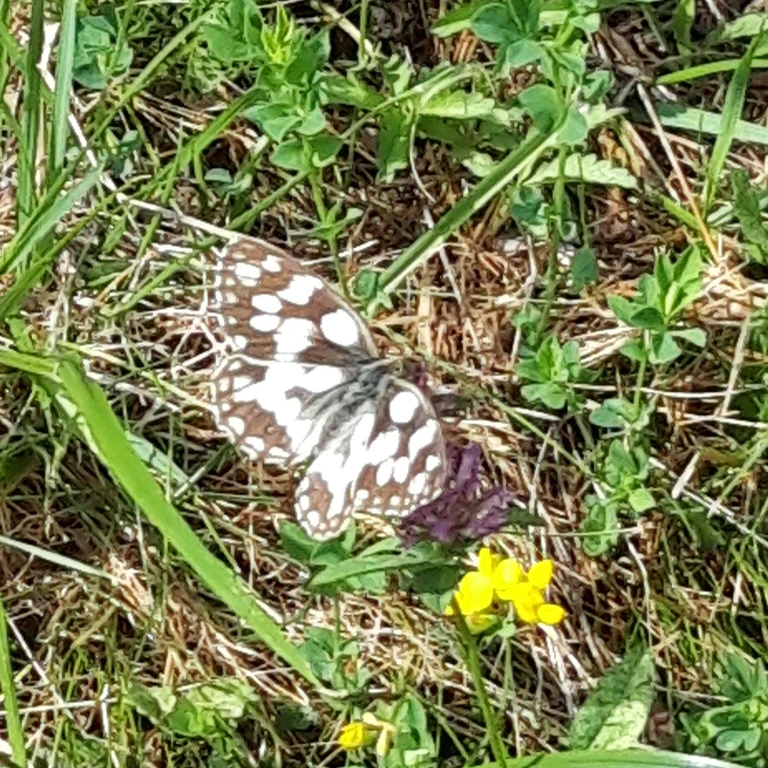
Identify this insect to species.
Melanargia galathea
